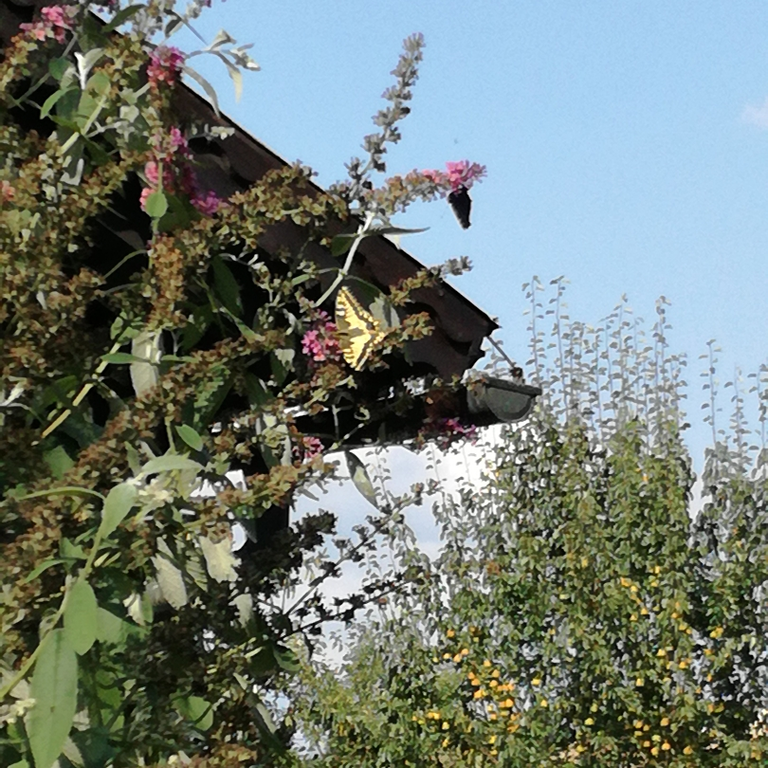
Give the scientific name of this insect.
Papilio machaon
